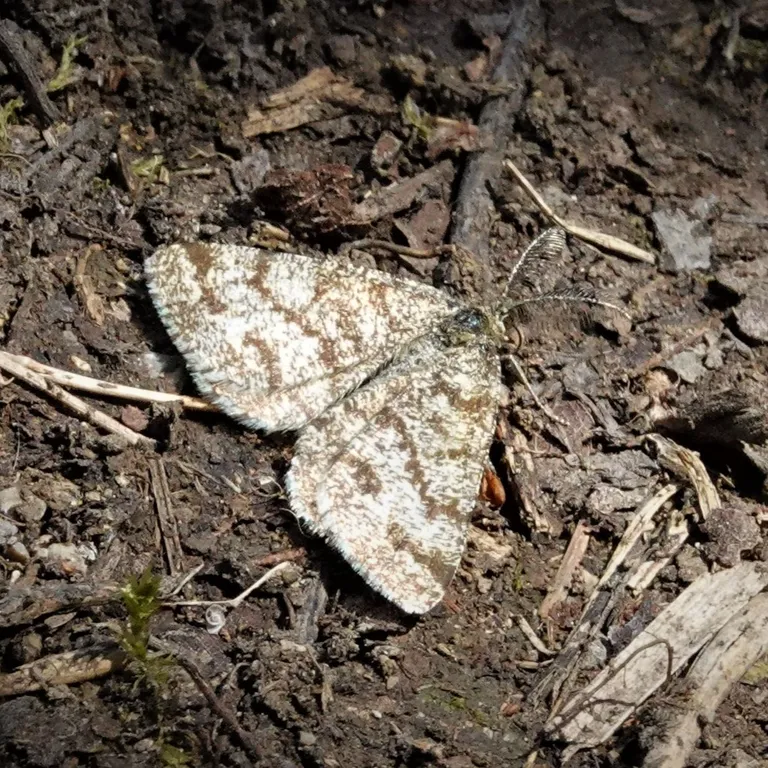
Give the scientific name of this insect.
Ematurga atomaria
